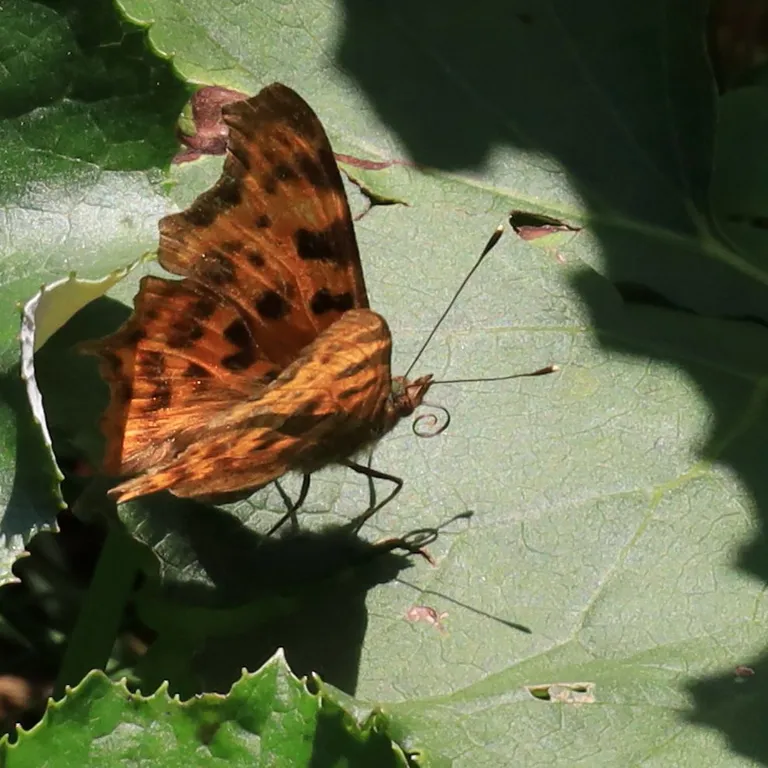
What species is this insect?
Polygonia c-album
